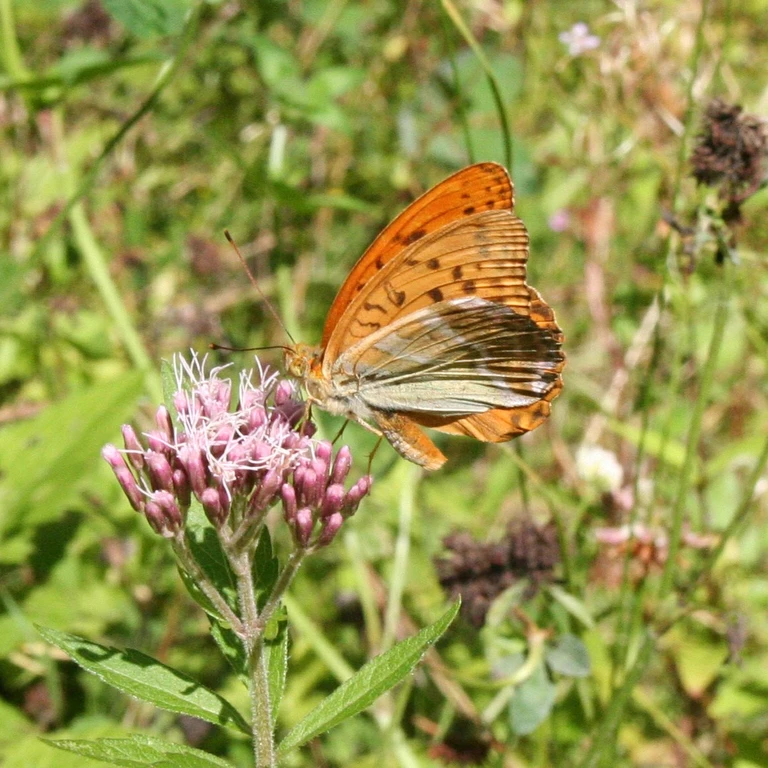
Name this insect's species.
Argynnis paphia
